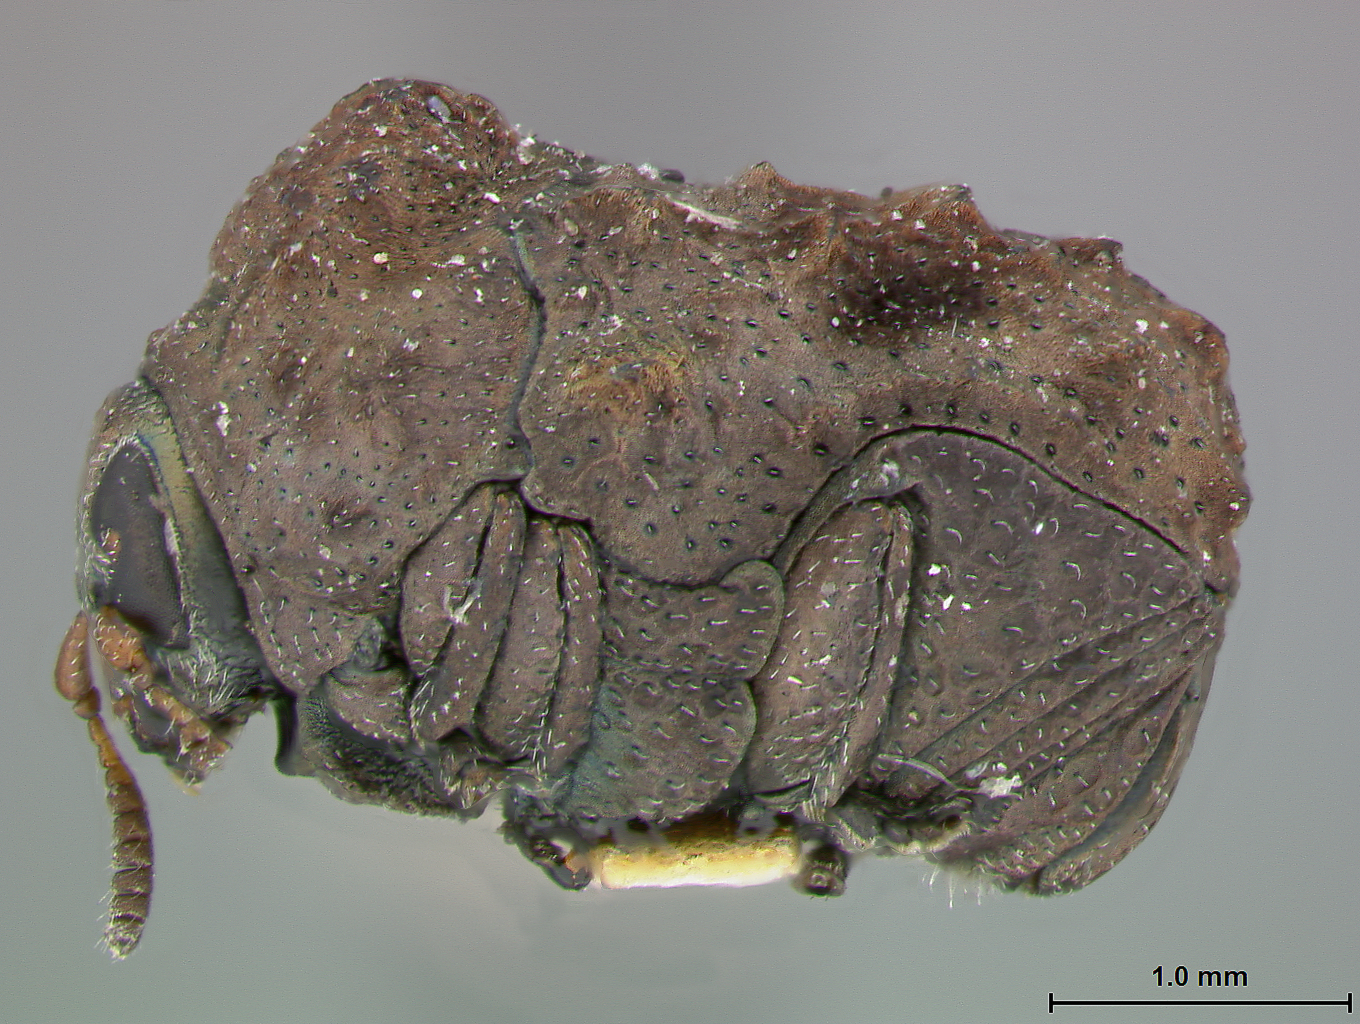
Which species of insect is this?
Chlamys confusa
